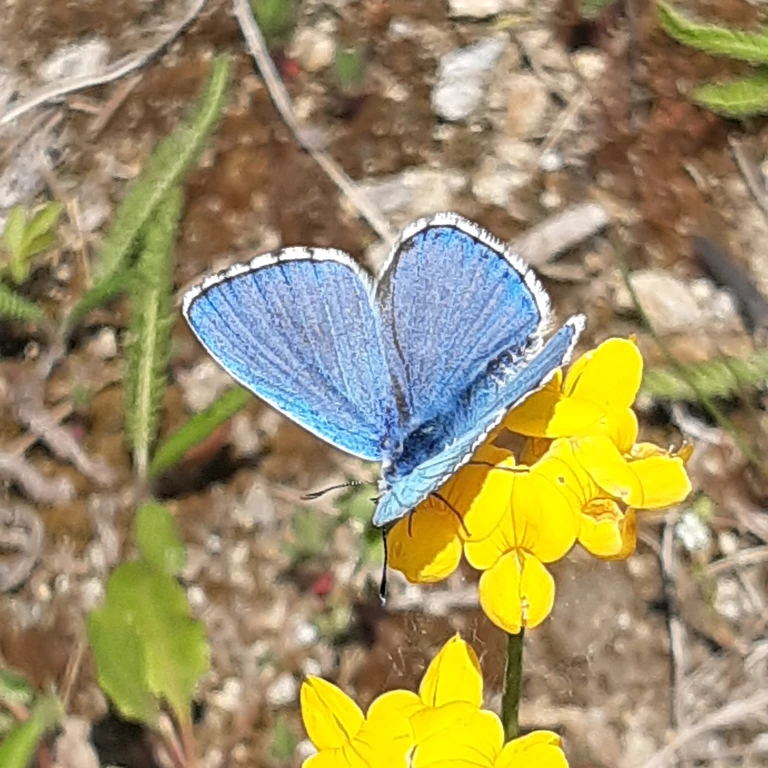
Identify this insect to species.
Lysandra bellargus
